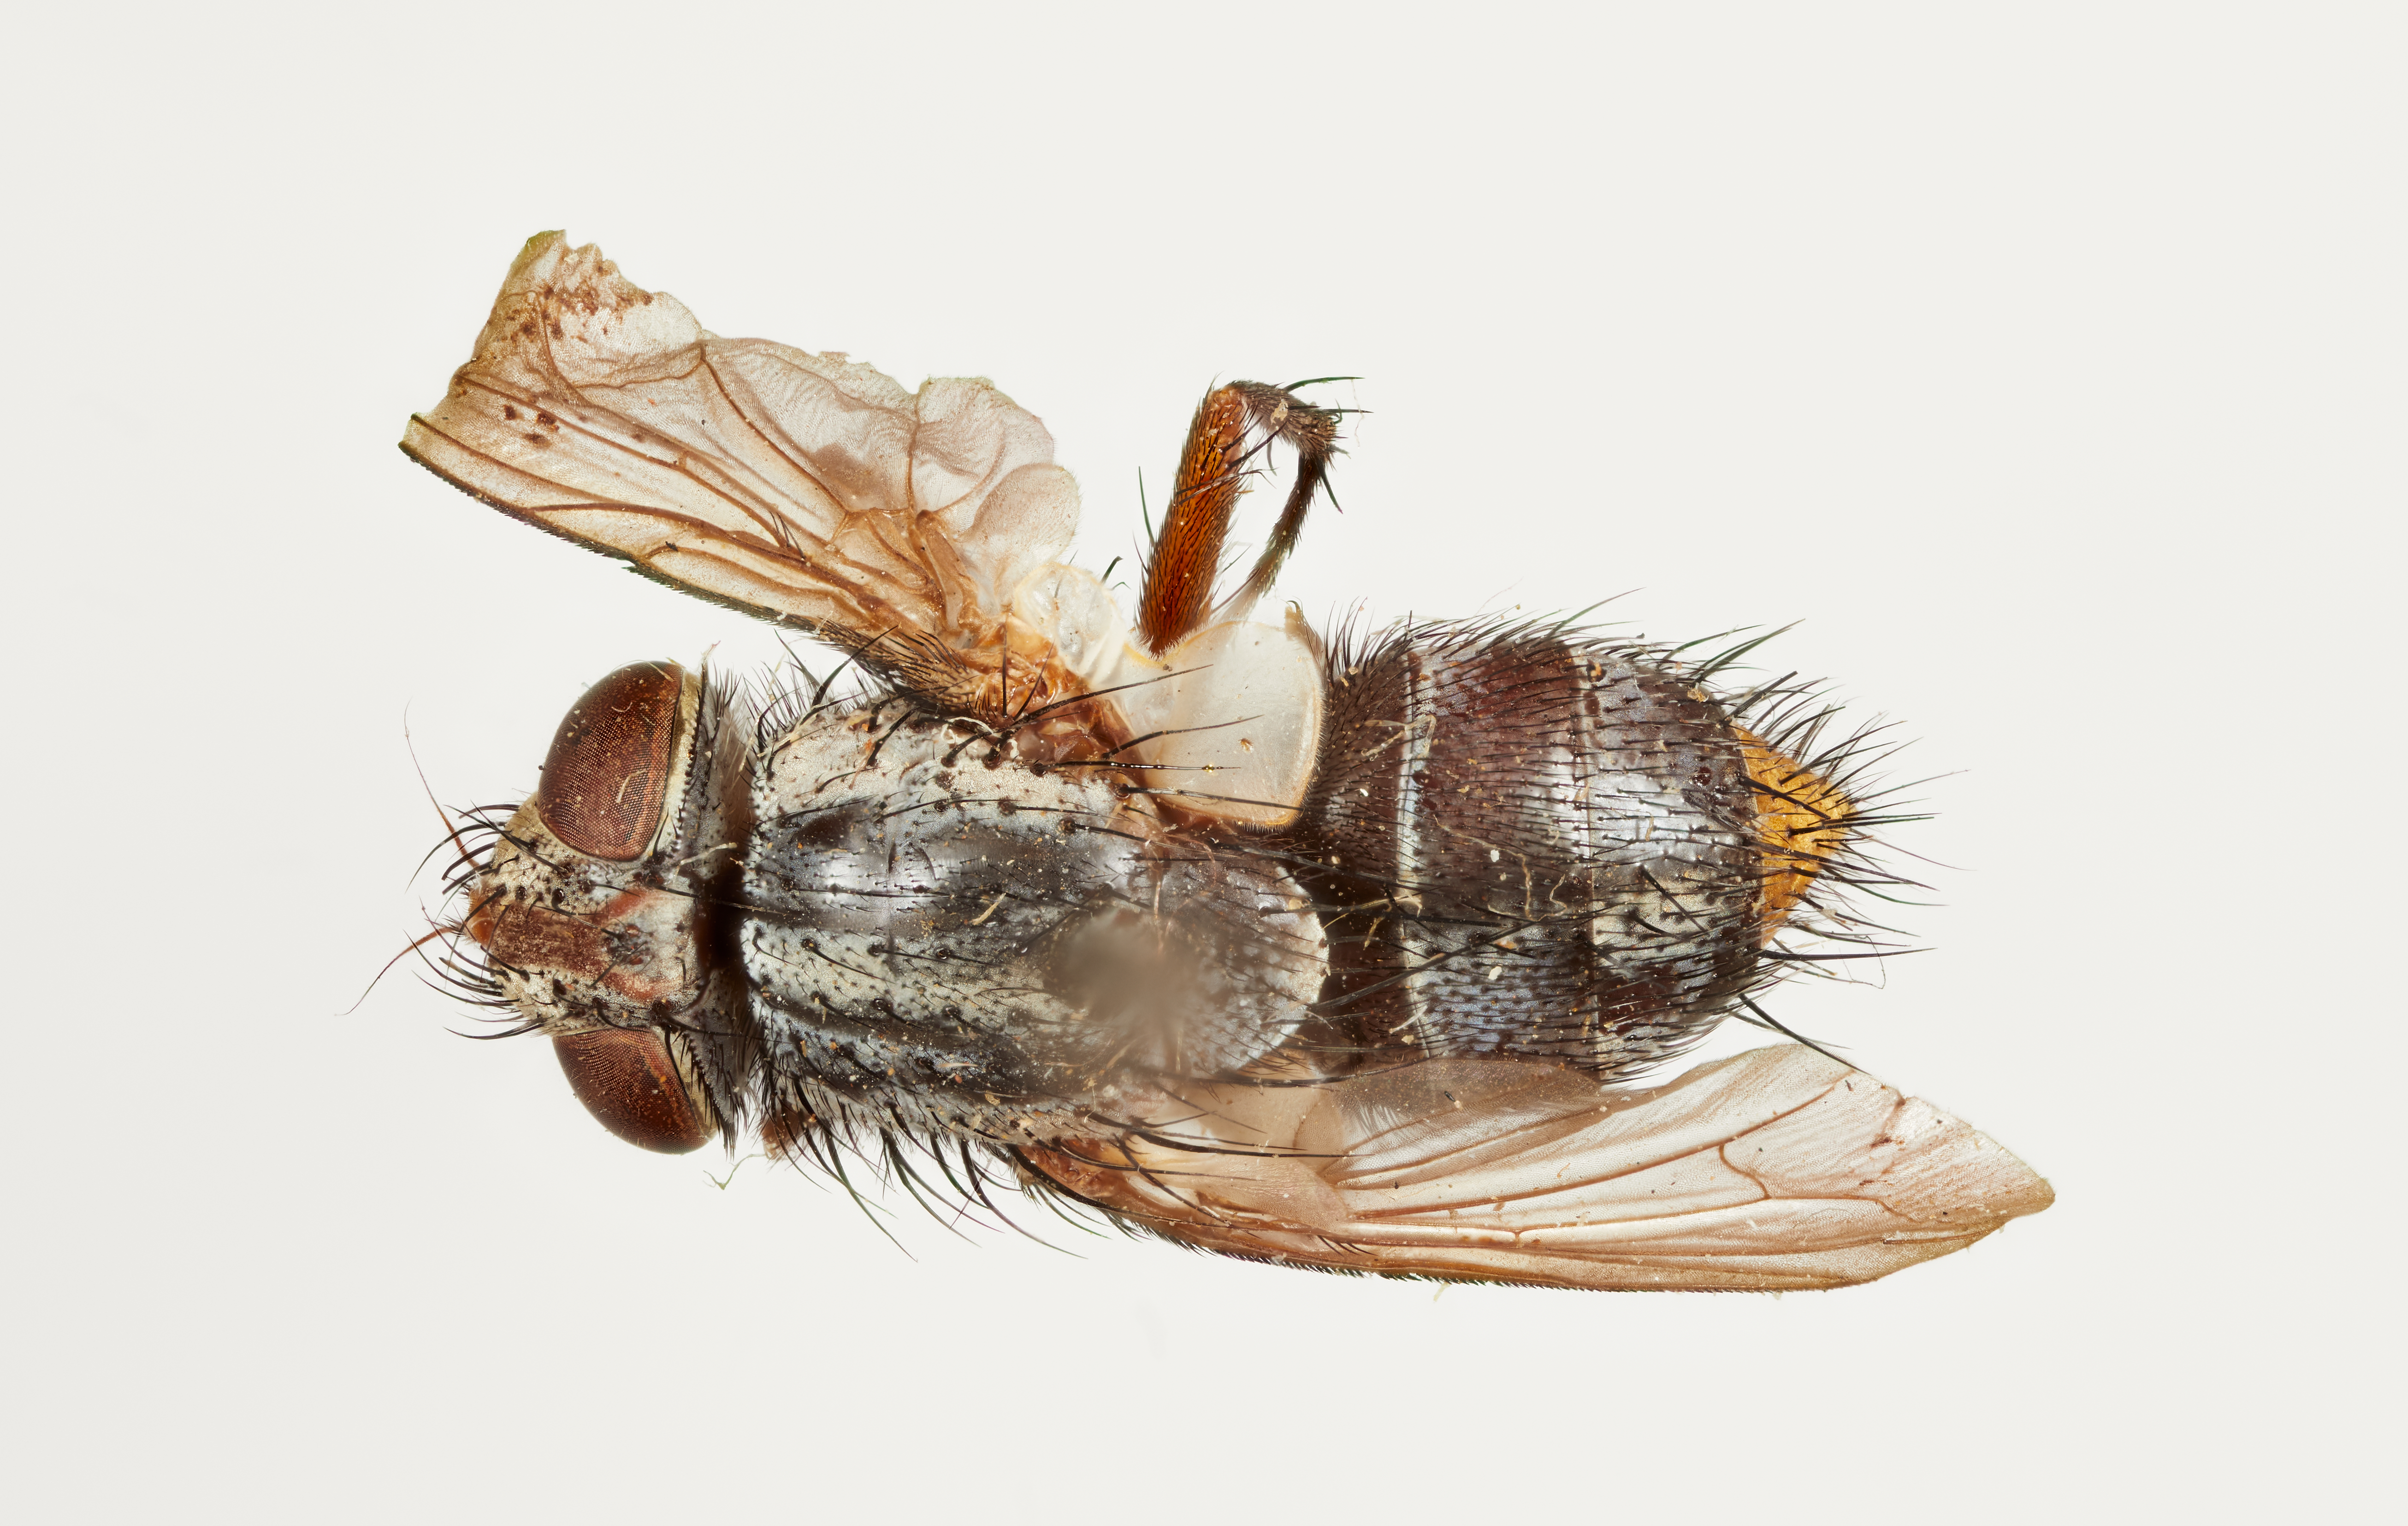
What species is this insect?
Phorocera signata
